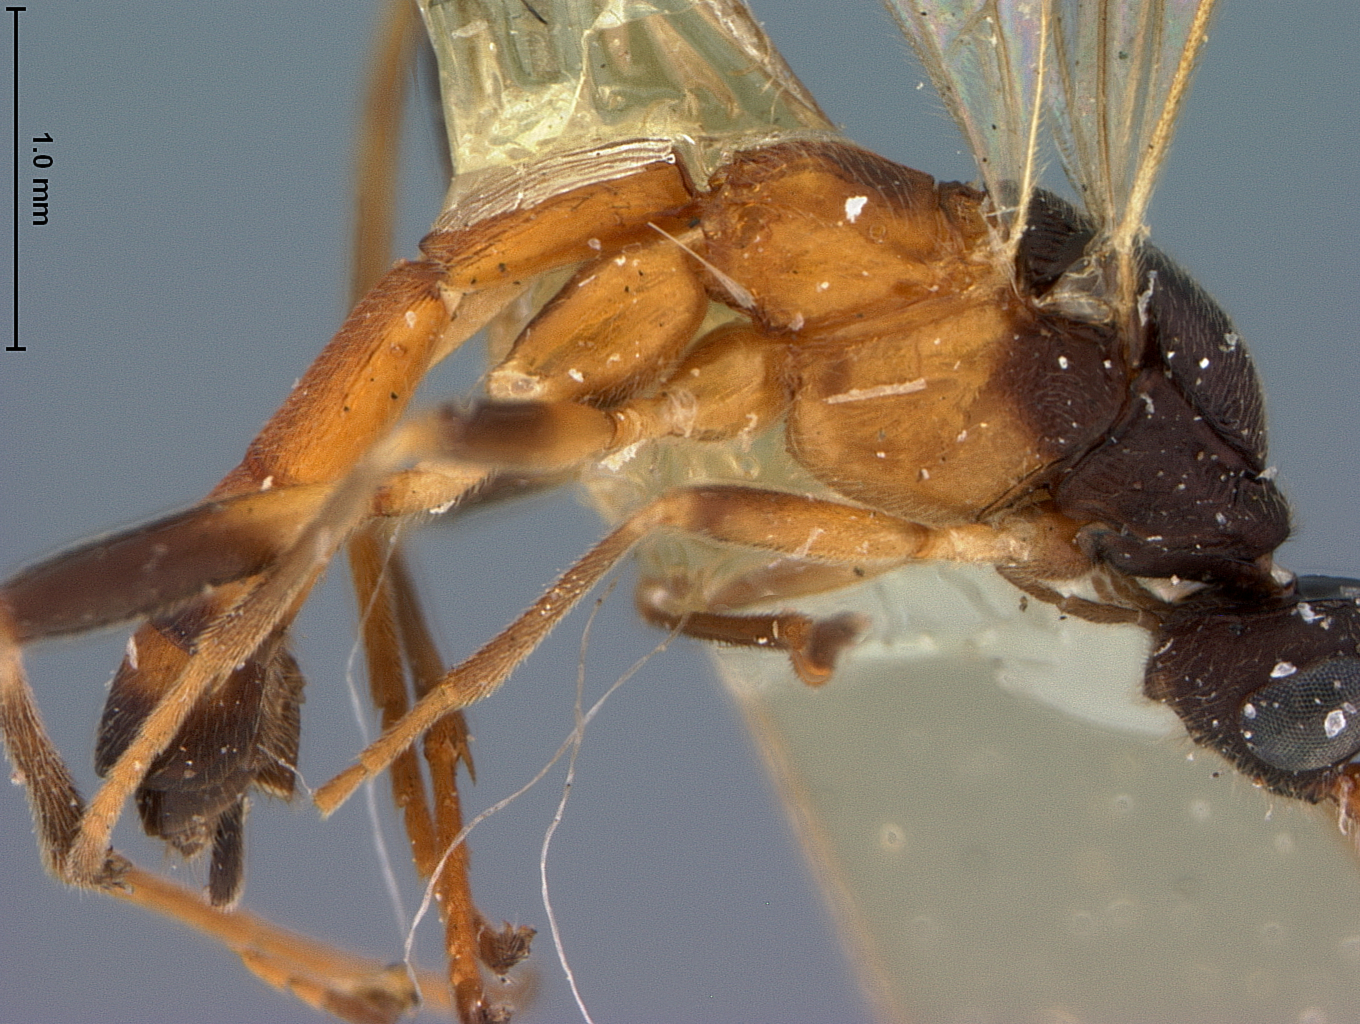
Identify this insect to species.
Rogas granulatus
